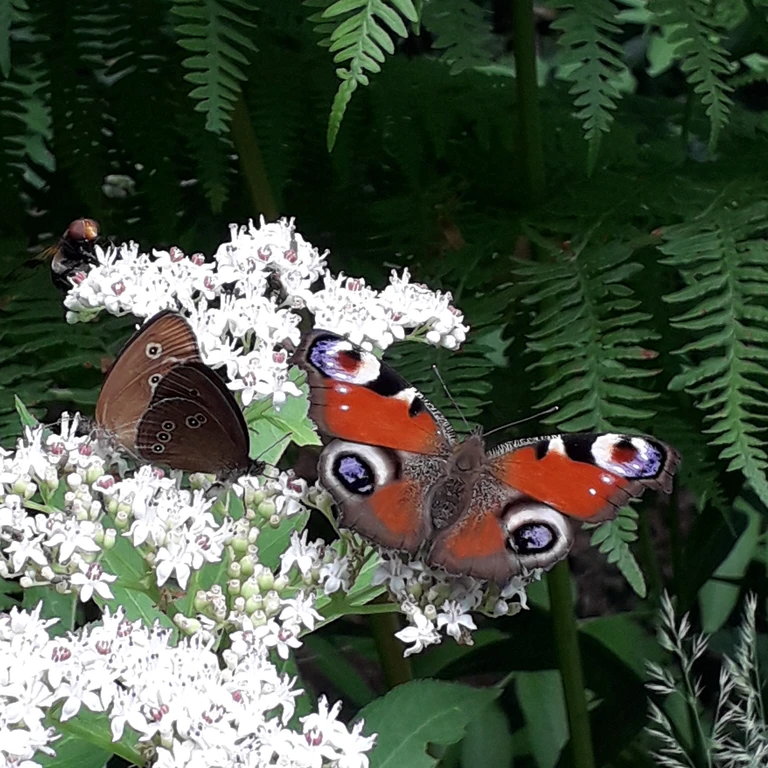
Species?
Aglais io
